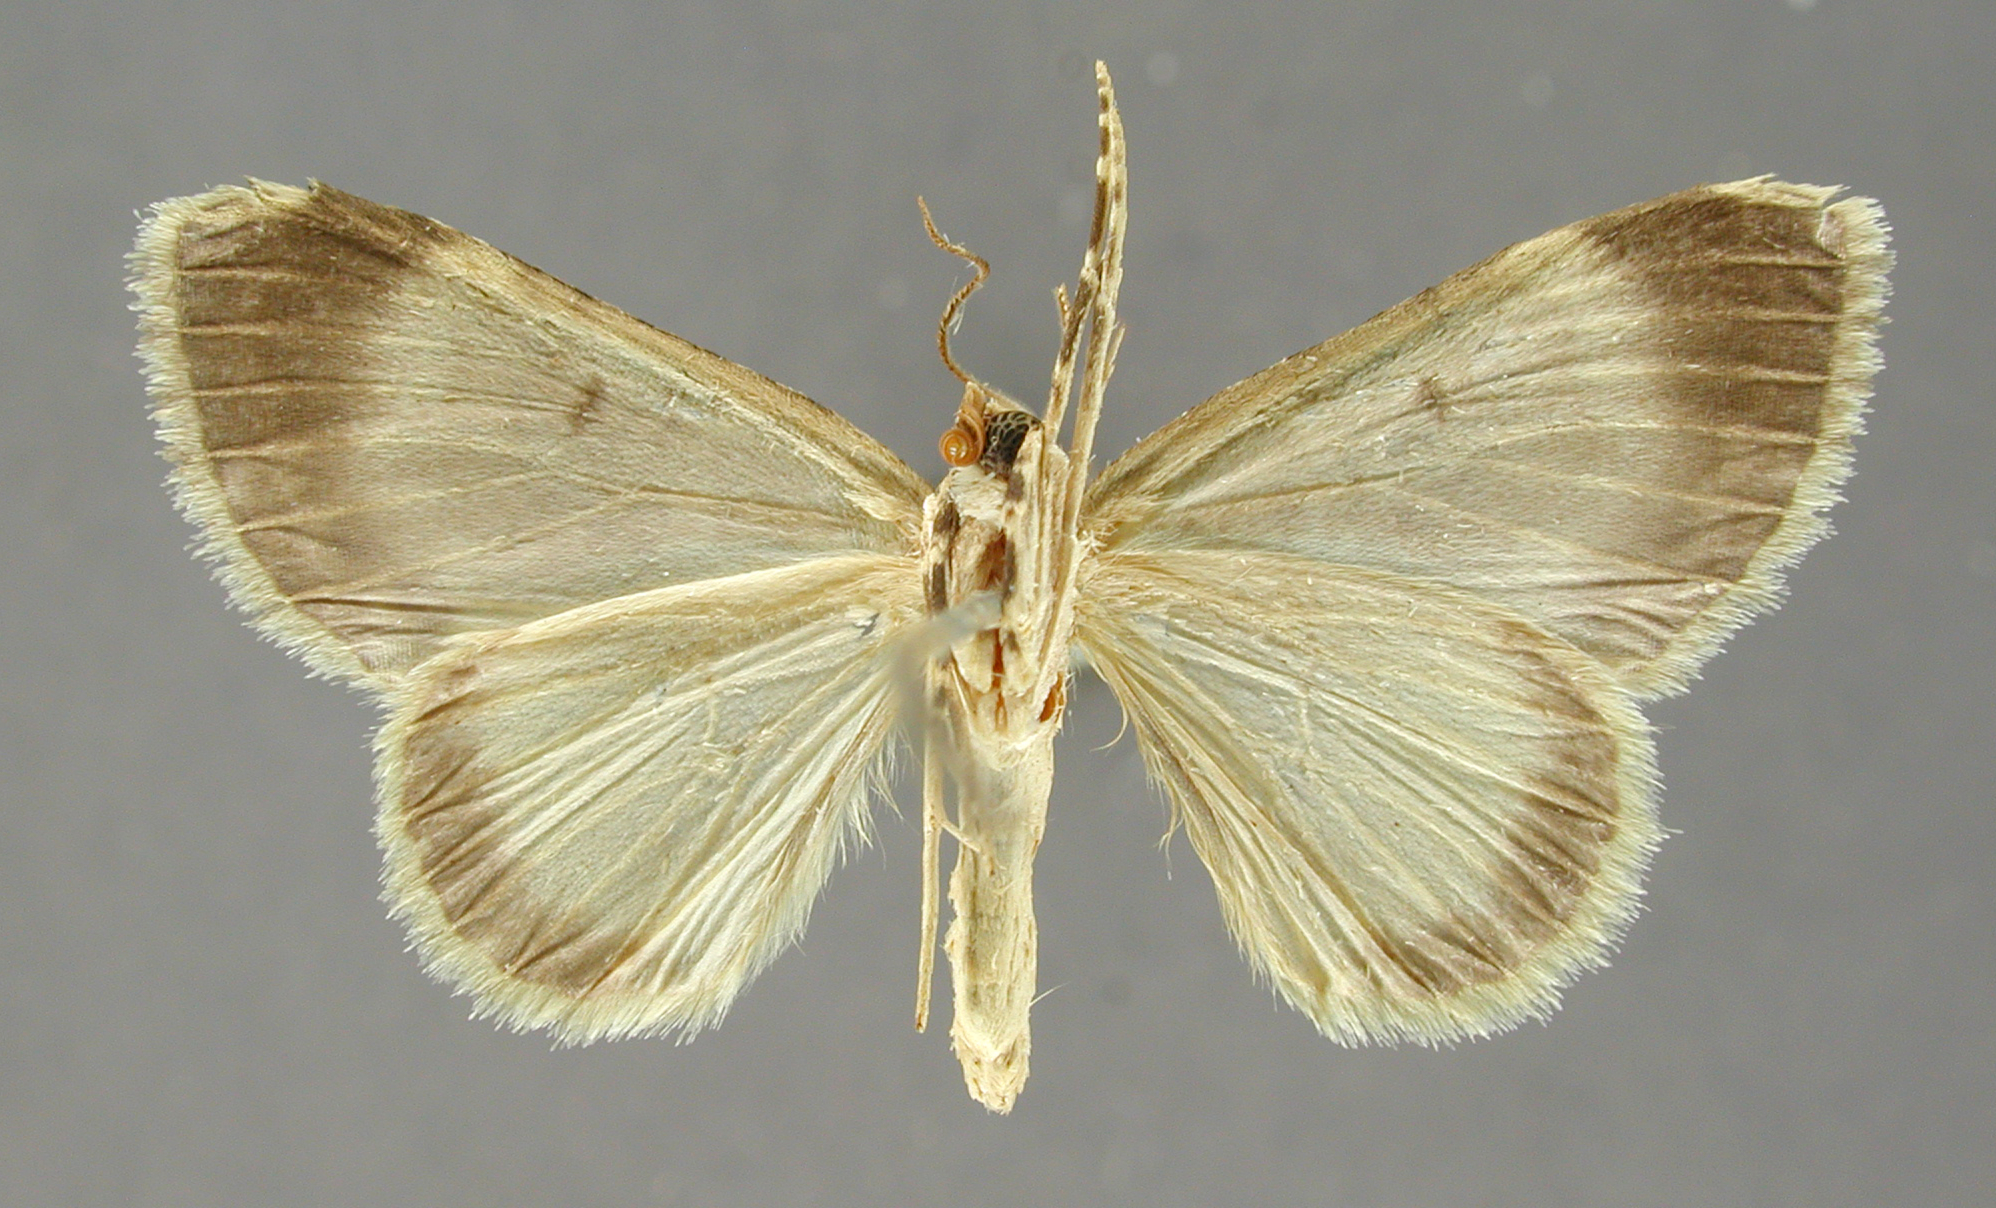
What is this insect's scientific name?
Hammaptera linusaria
